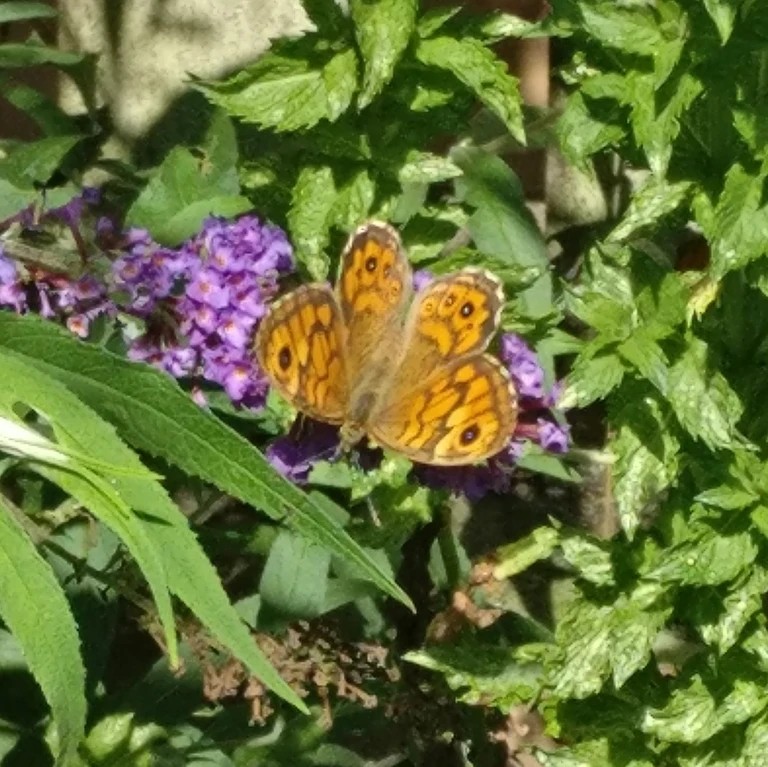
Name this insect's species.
Lasiommata megera (also Pararge megera)
